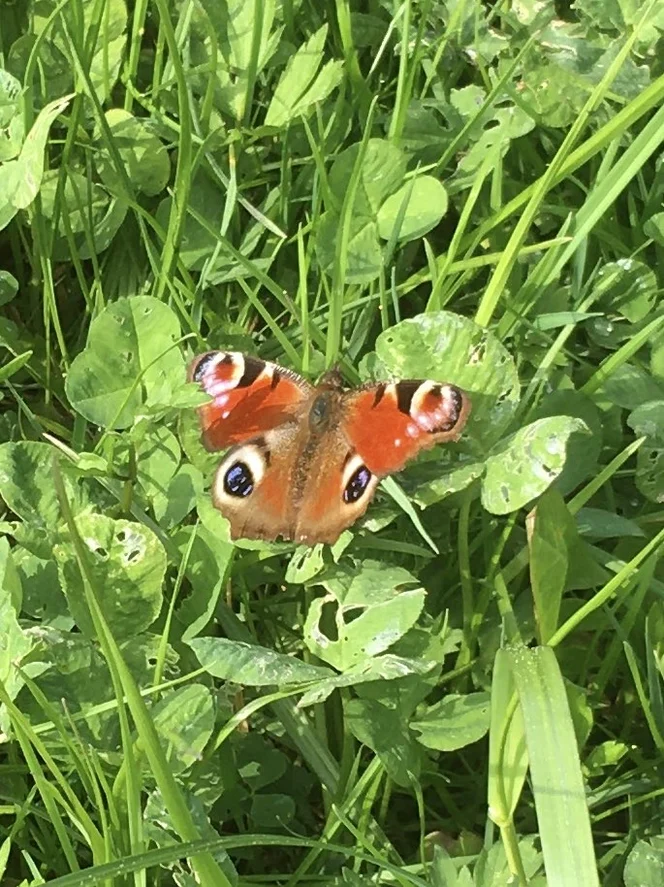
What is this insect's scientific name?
Aglais io
